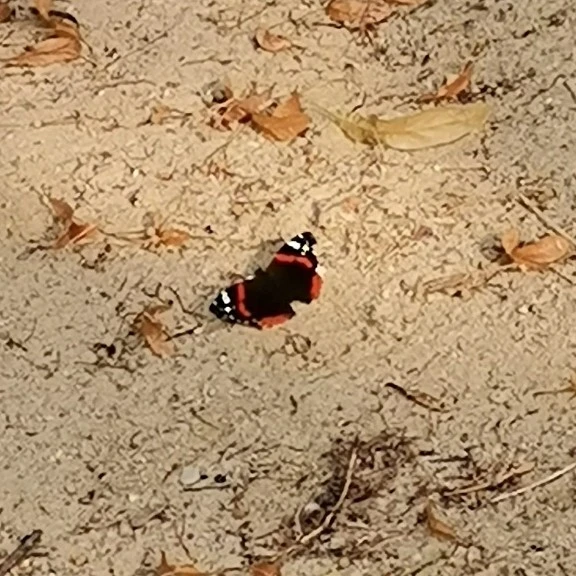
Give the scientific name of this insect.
Vanessa atalanta
